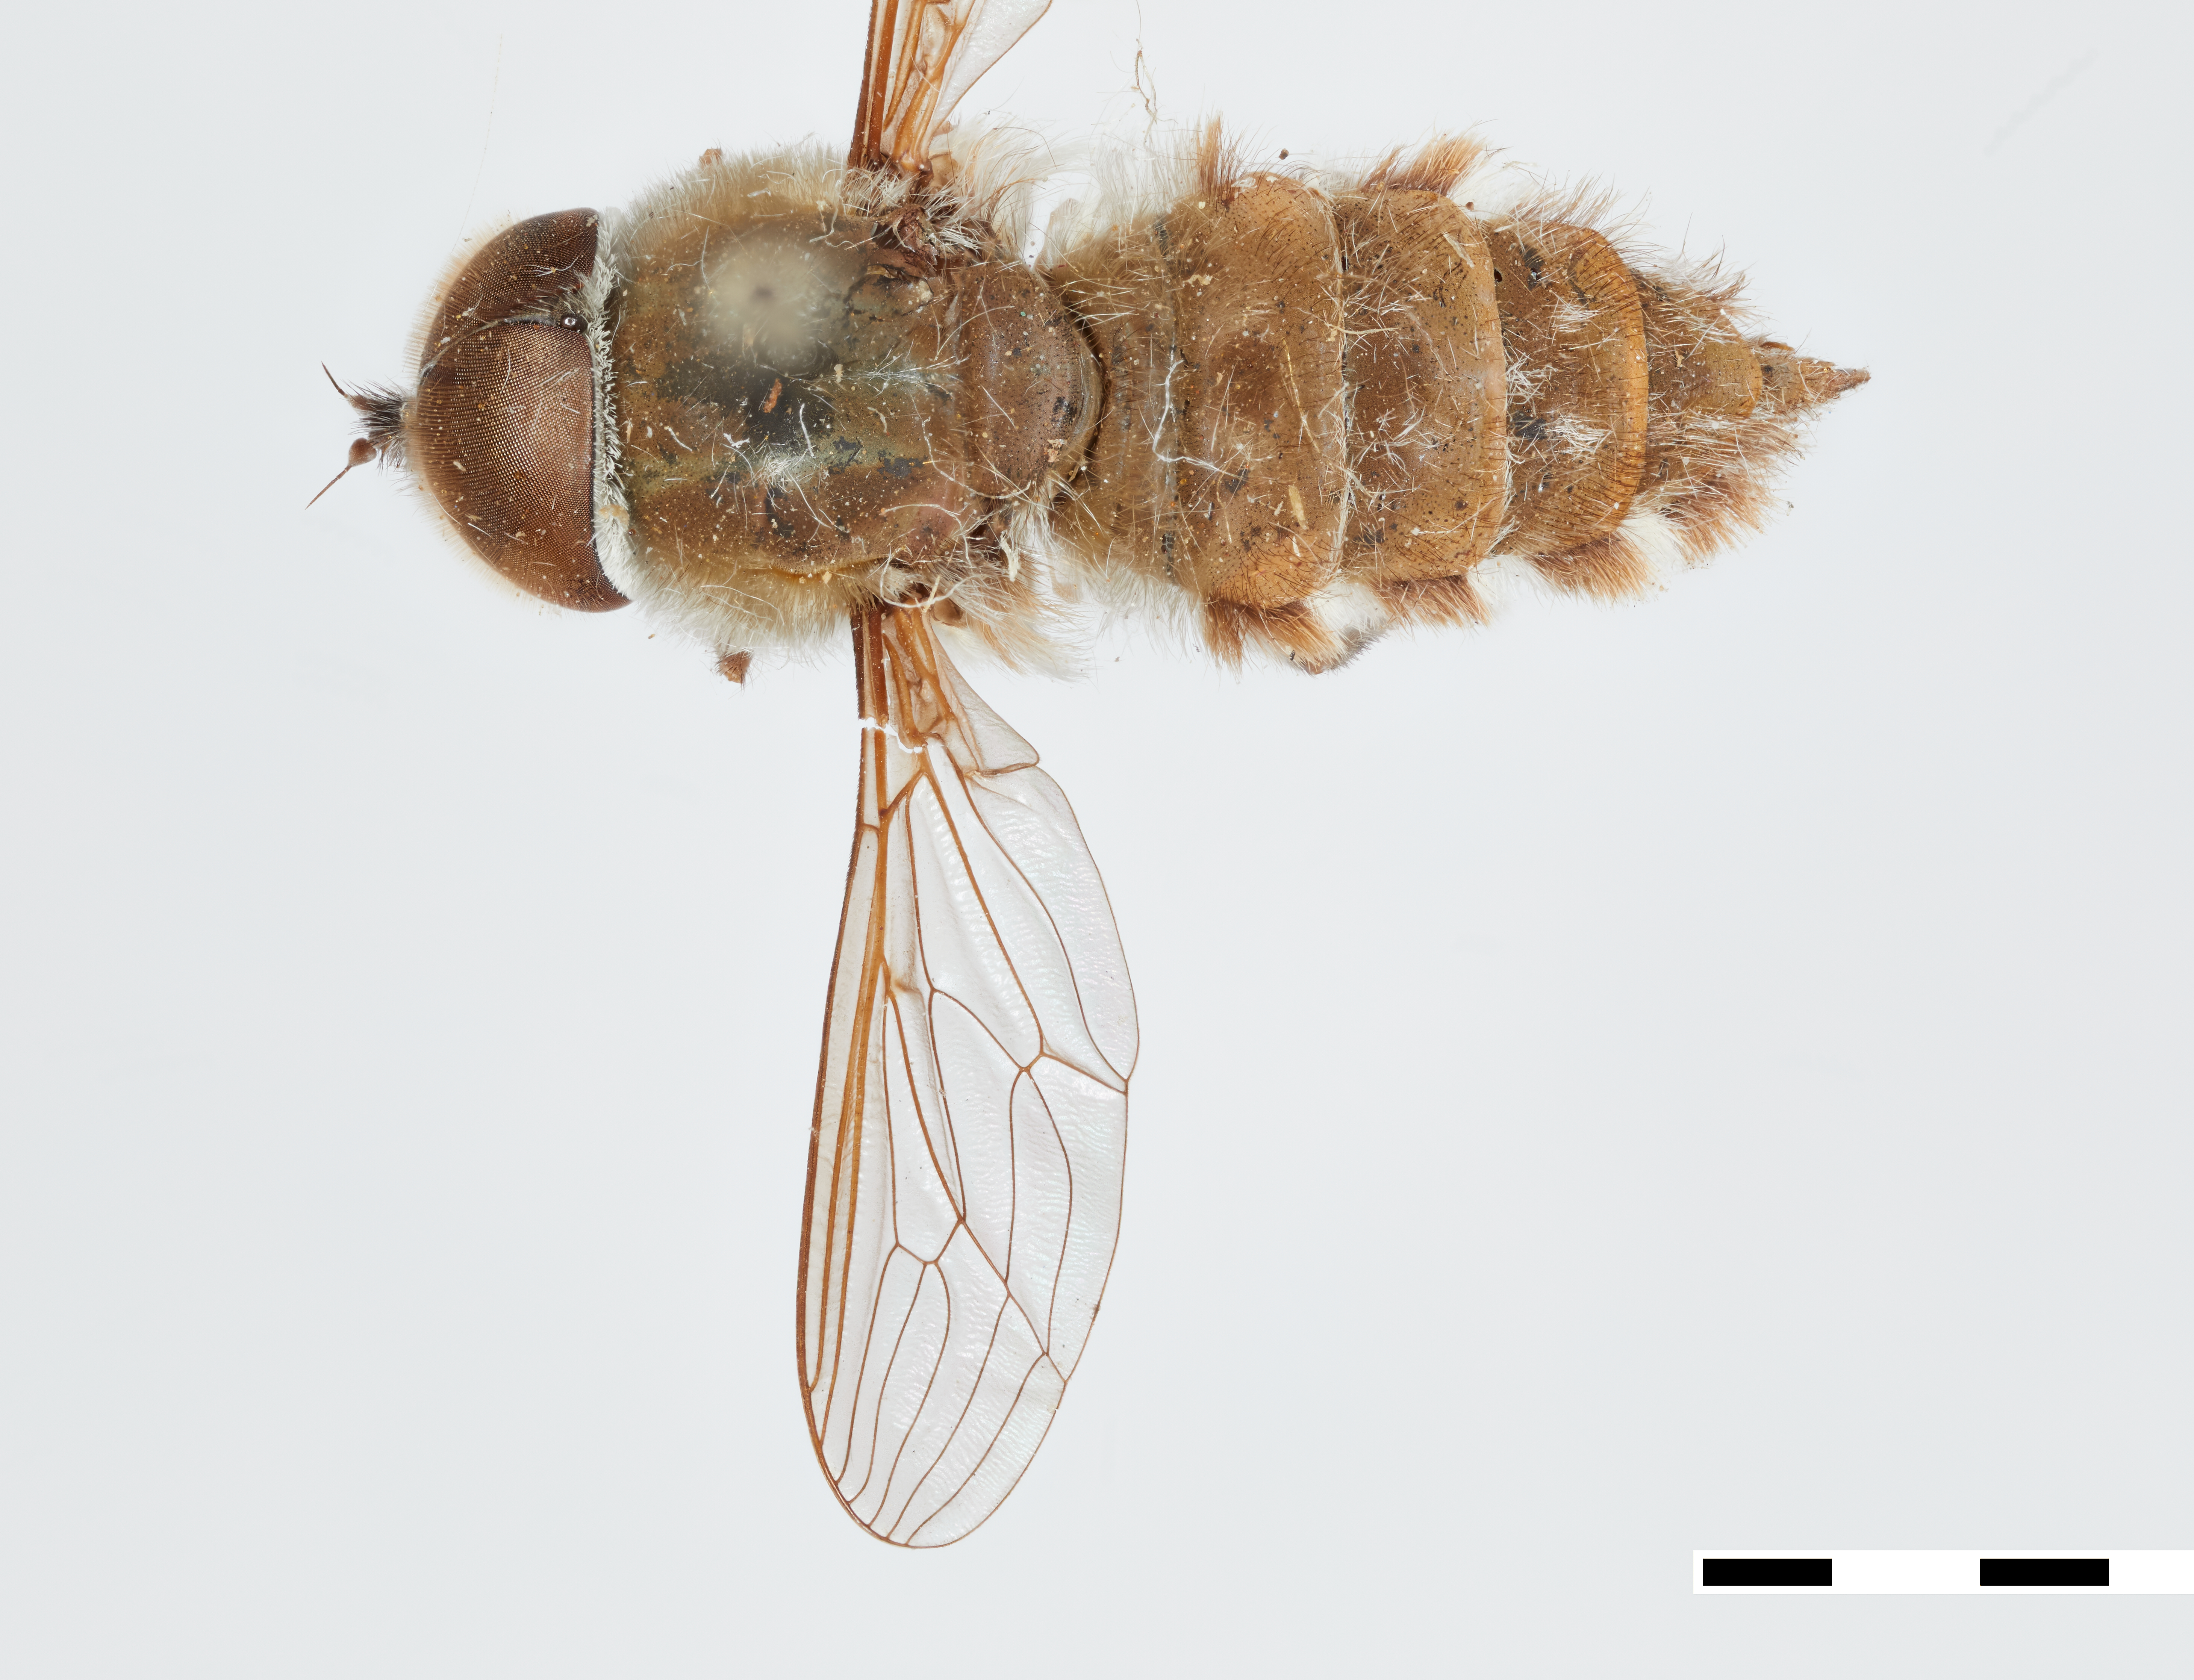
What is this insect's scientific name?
Hyrmophlaeba anthophila
